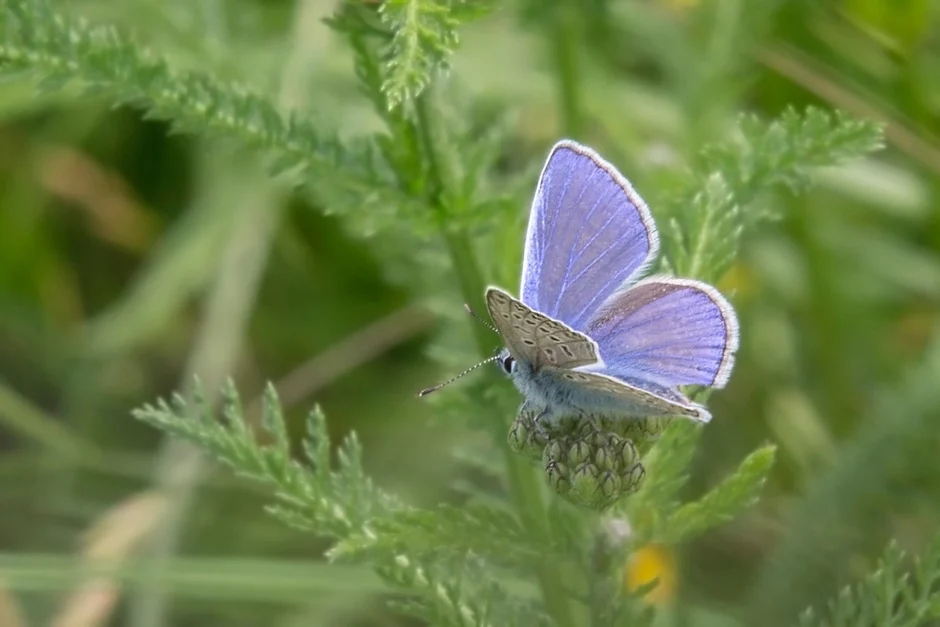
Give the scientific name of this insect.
Polyommatus icarus
